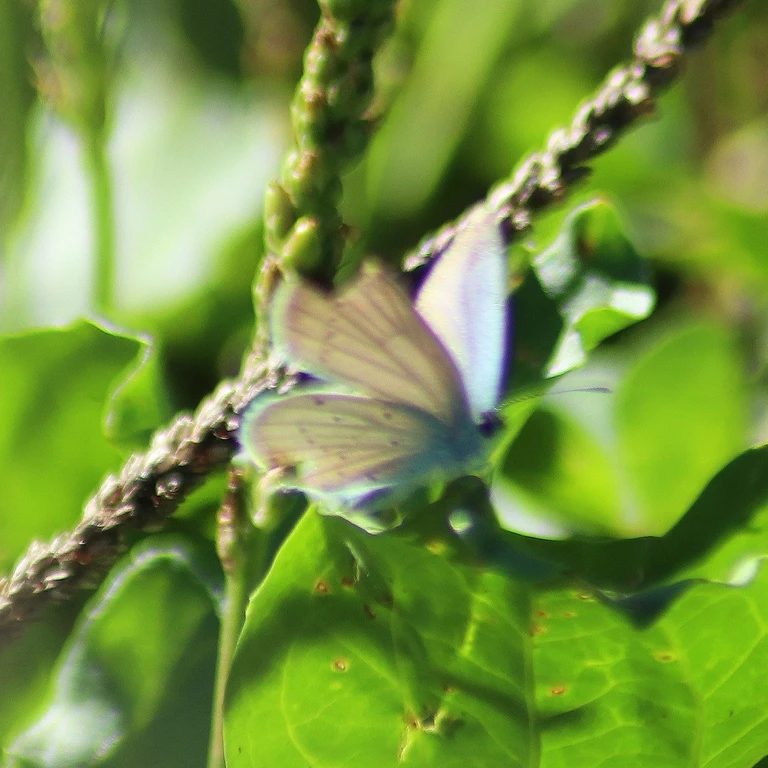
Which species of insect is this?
Cupido argiades (also Elkalyce argiades)
